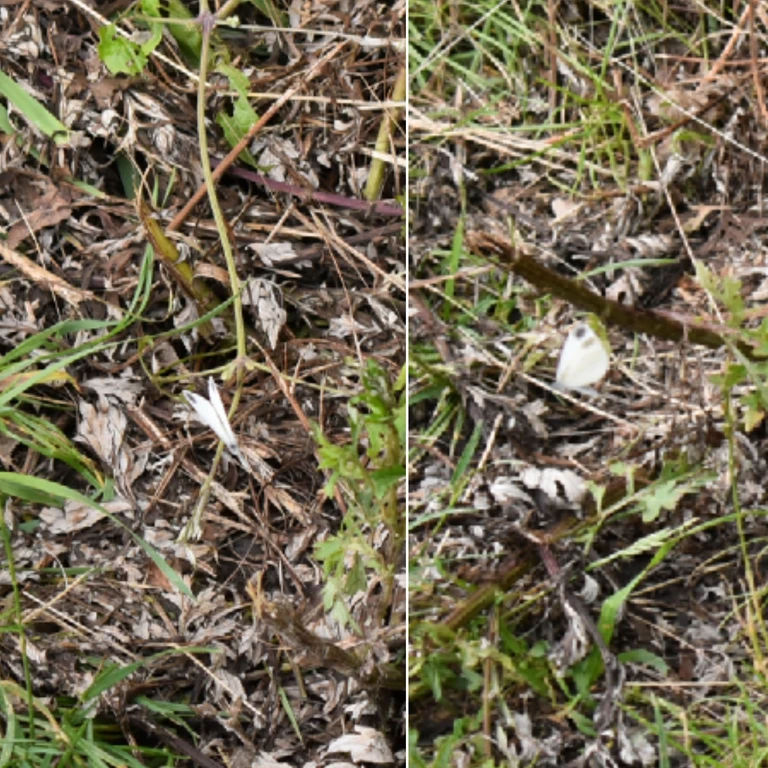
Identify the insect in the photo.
Leptidea sinapis/juvernica
